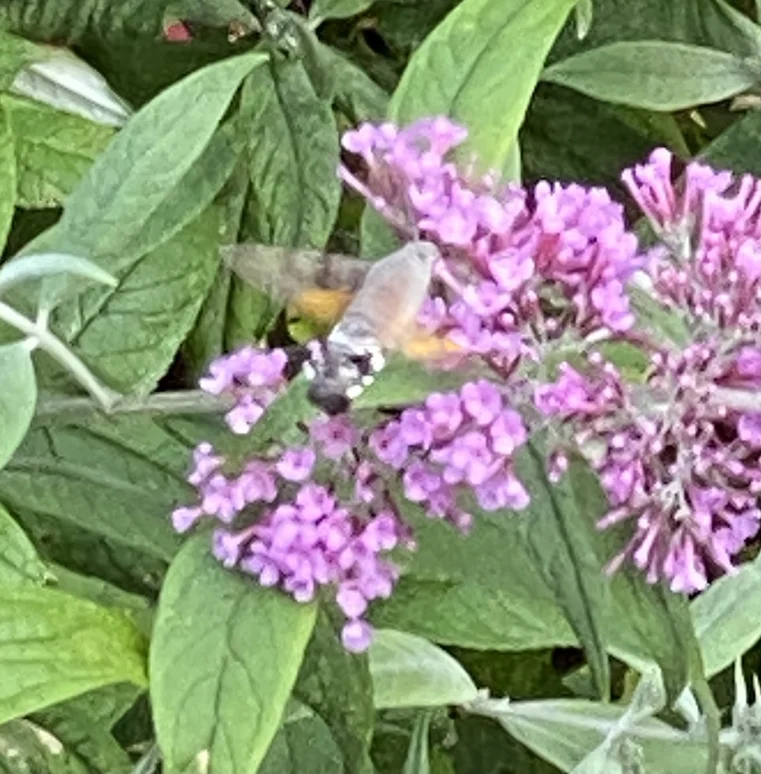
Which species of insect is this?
Macroglossum stellatarum
